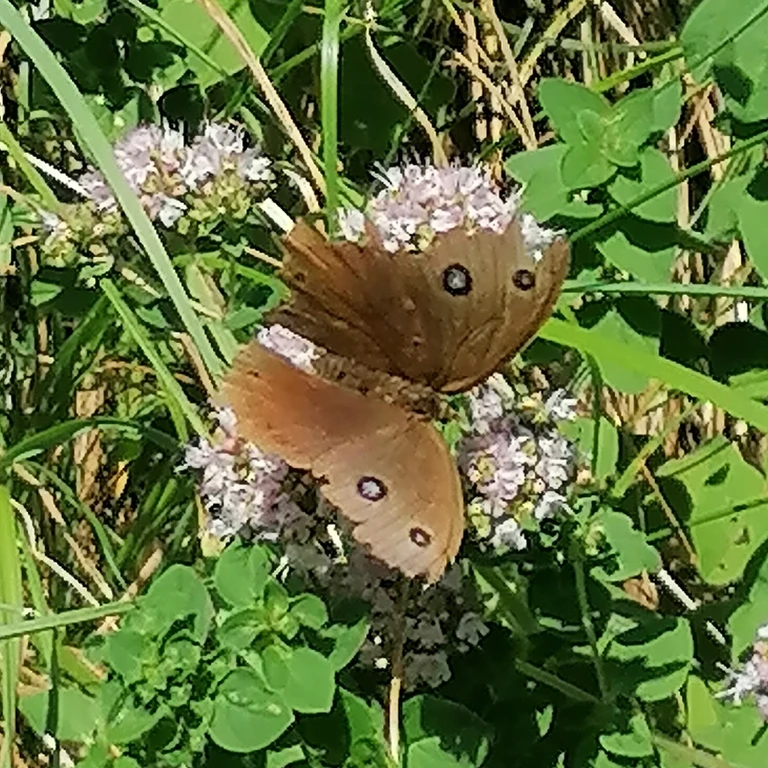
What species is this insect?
Minois dryas
